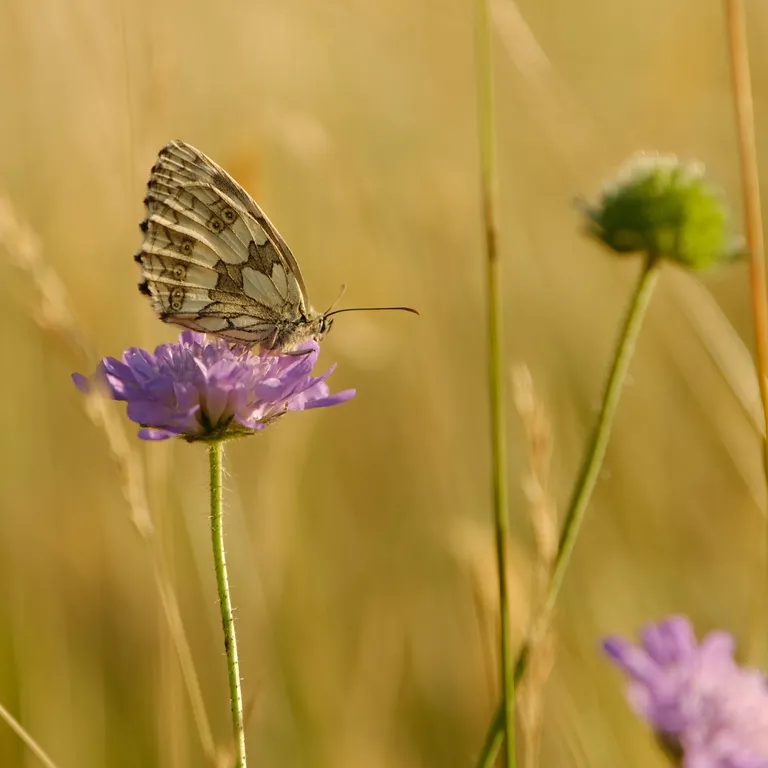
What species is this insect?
Melanargia galathea
